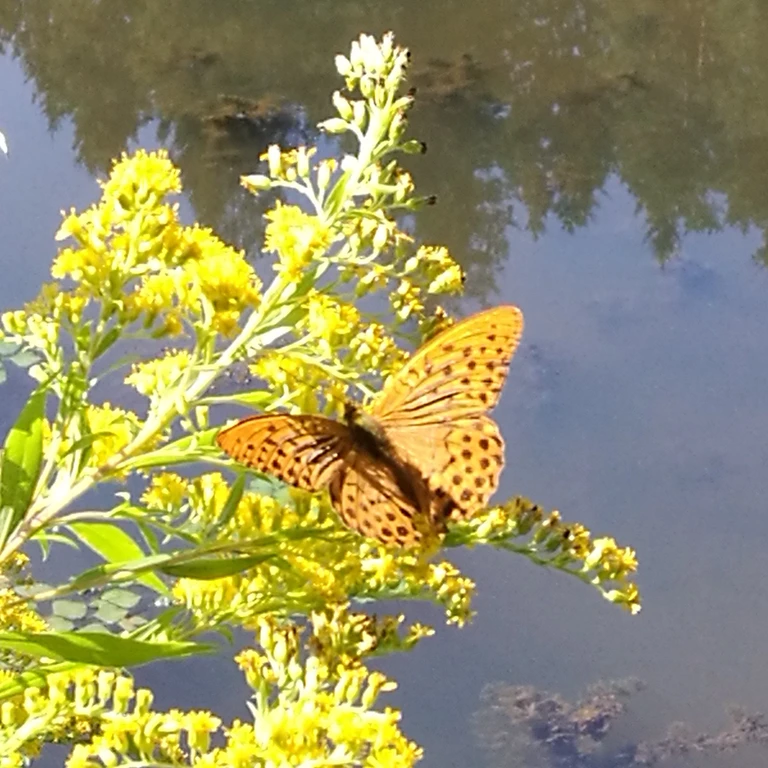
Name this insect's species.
Argynnis paphia
